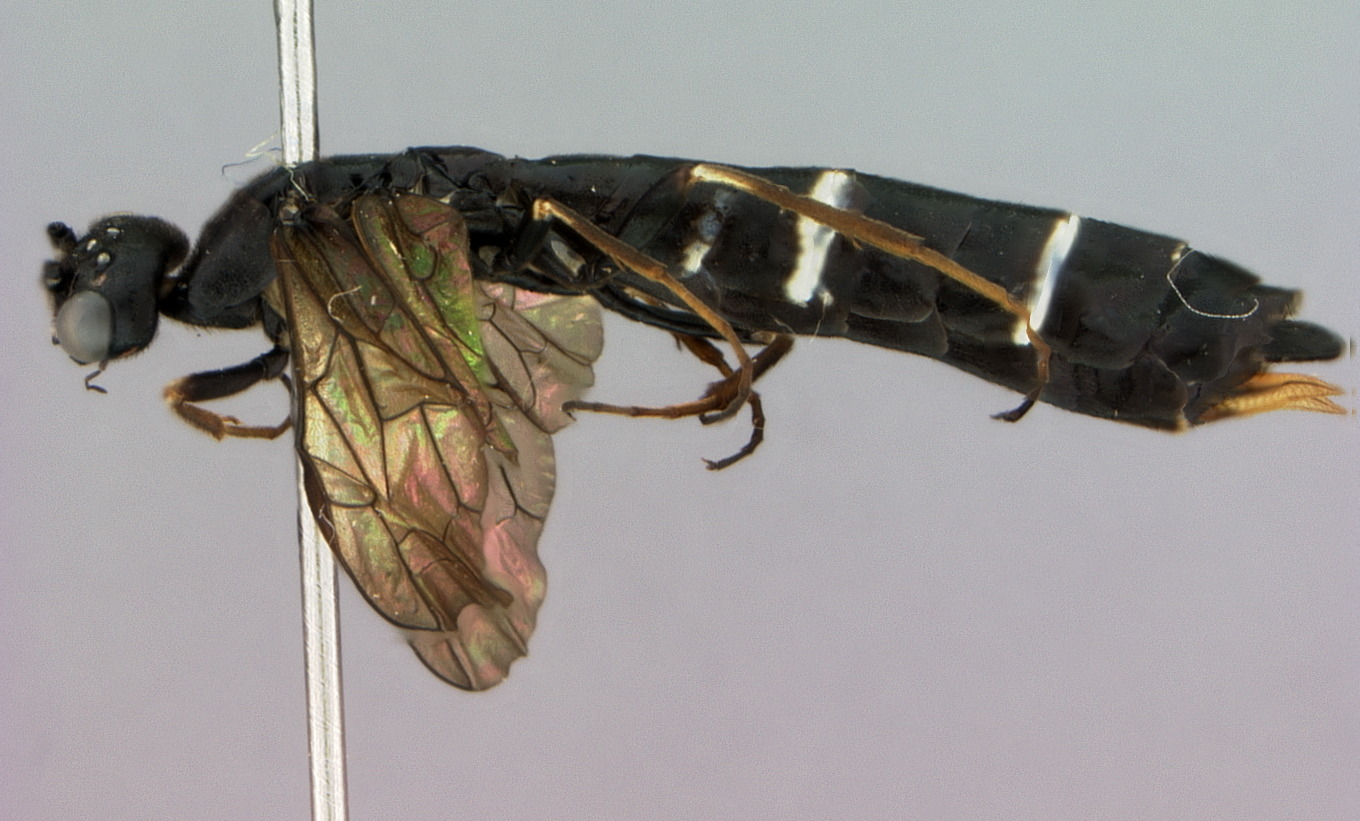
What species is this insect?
Hartigia riesi
